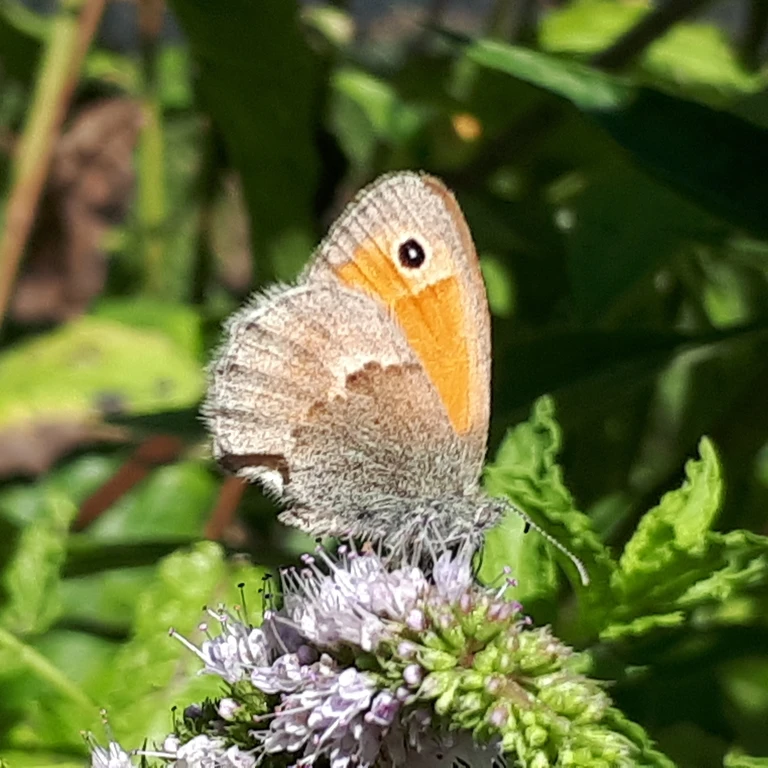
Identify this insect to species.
Coenonympha pamphilus
